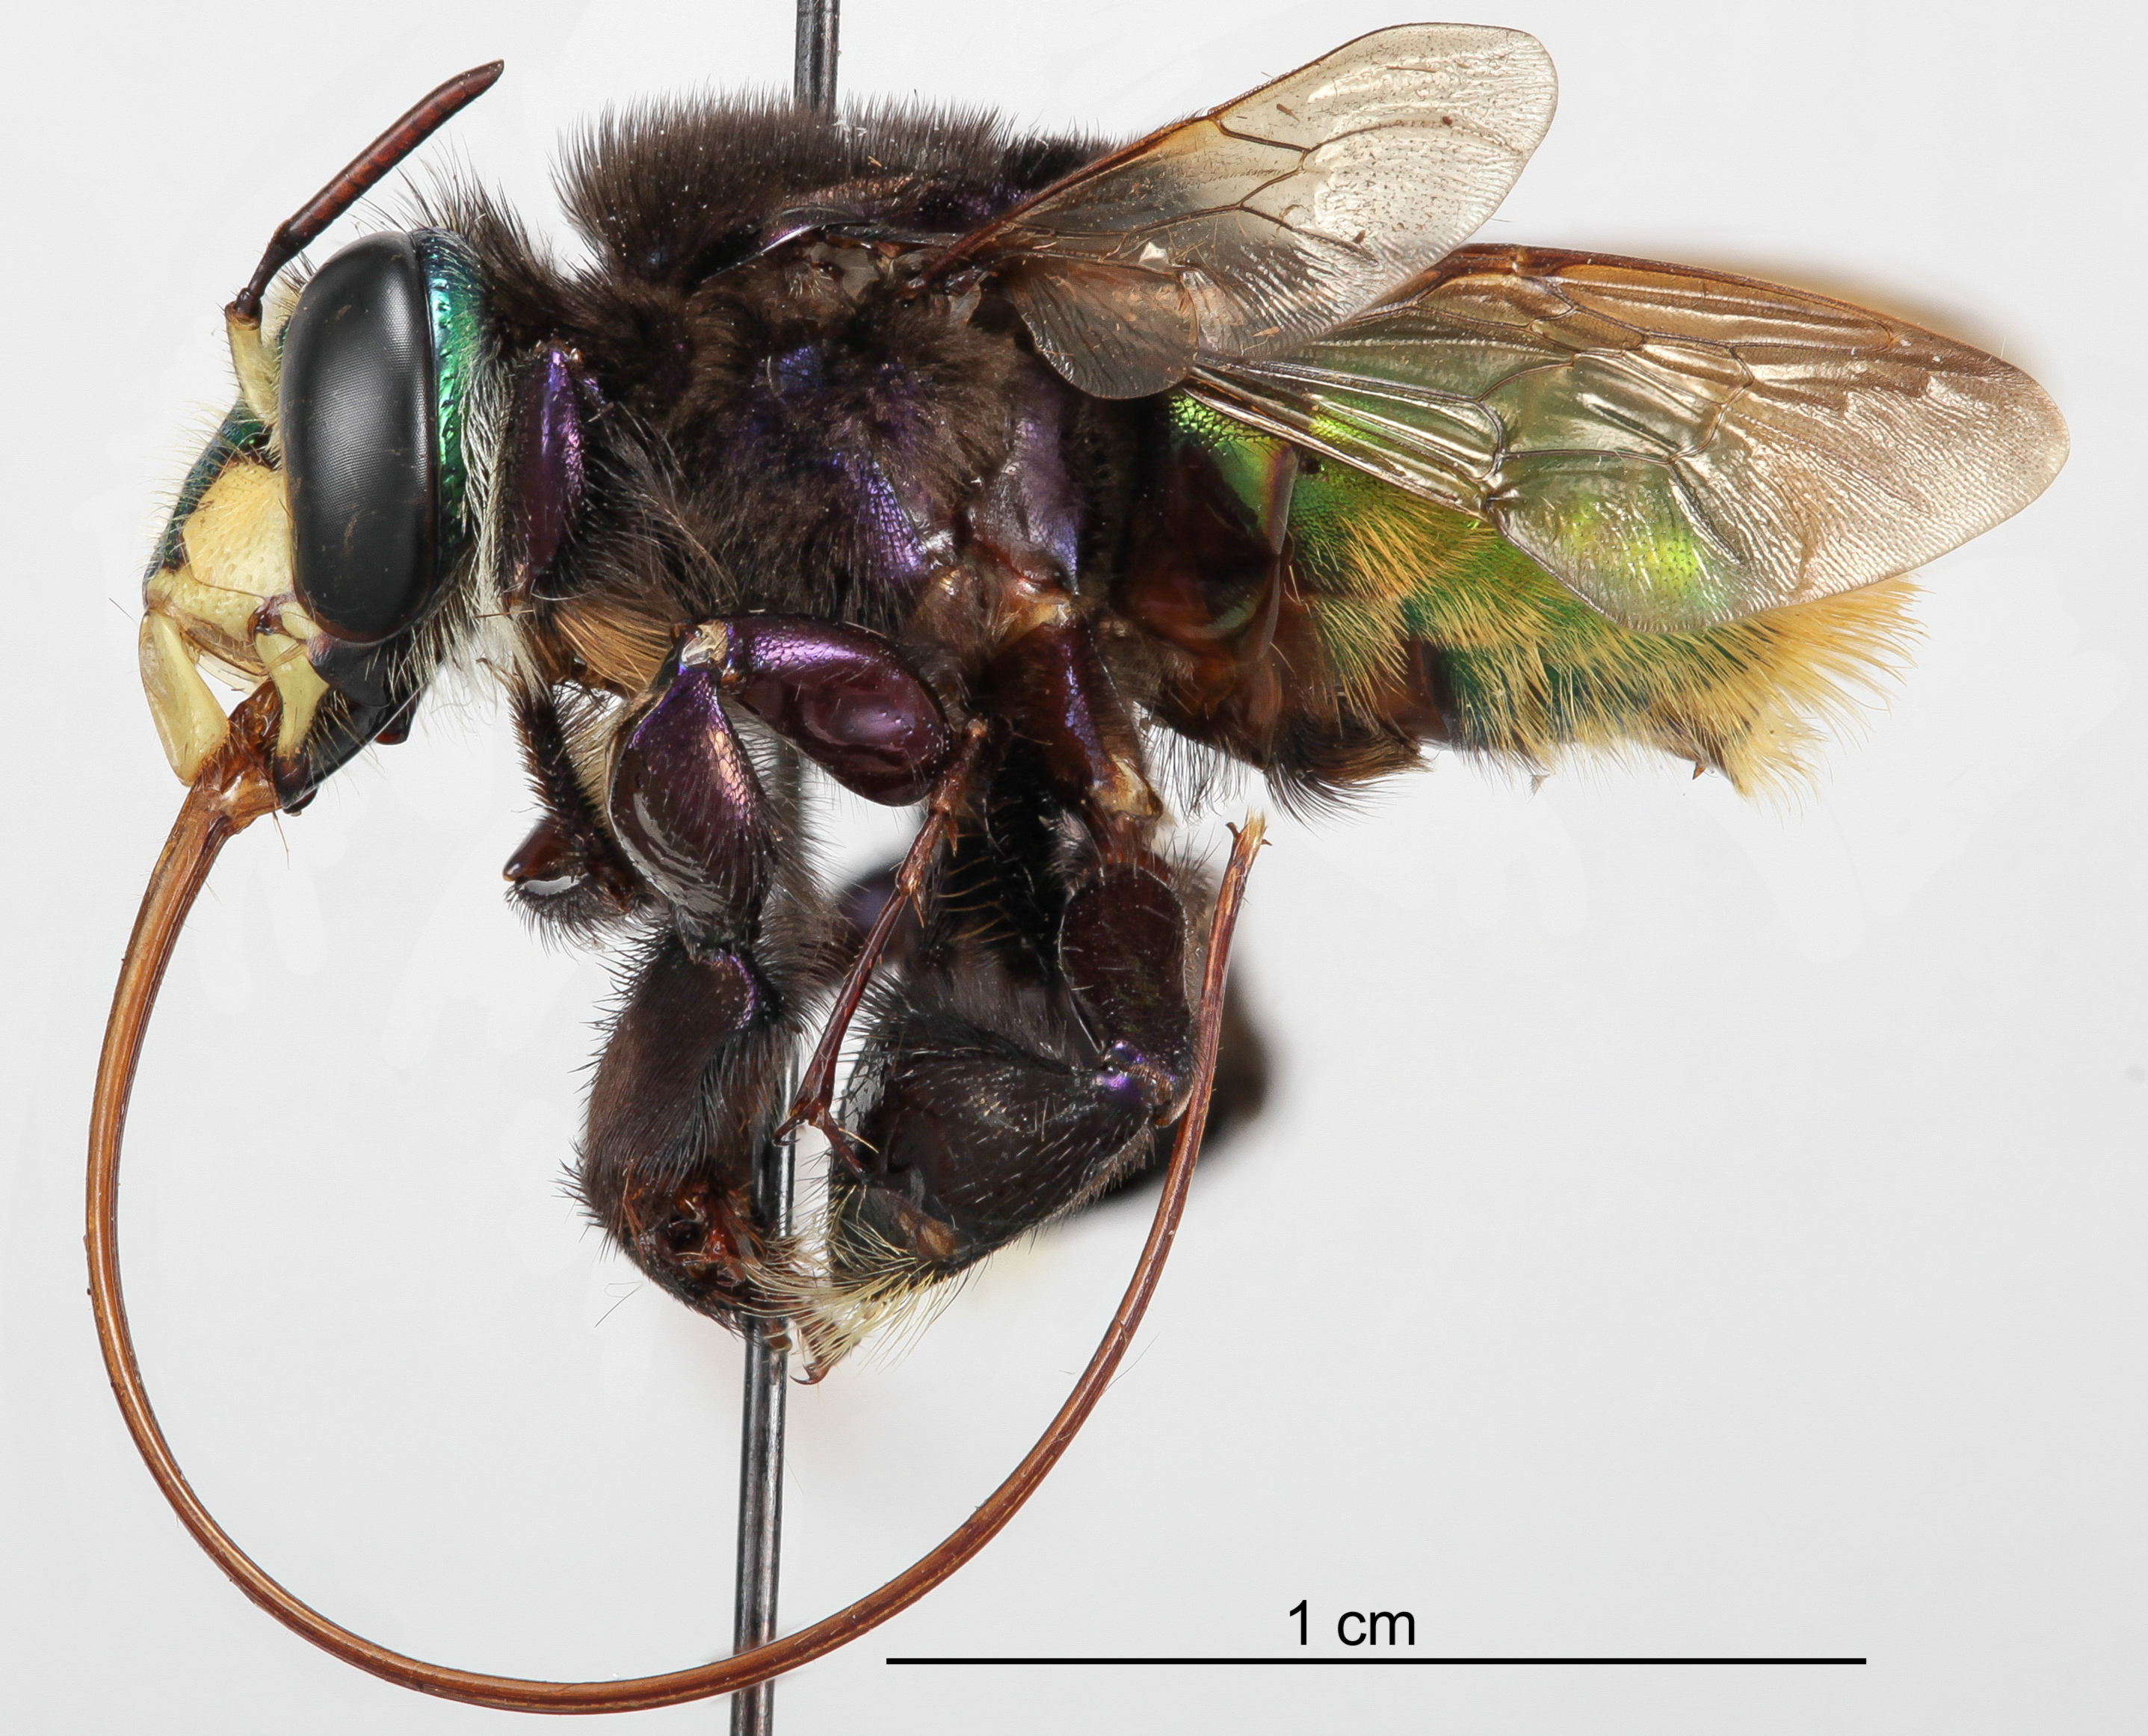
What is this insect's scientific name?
Euglossa intersecta
